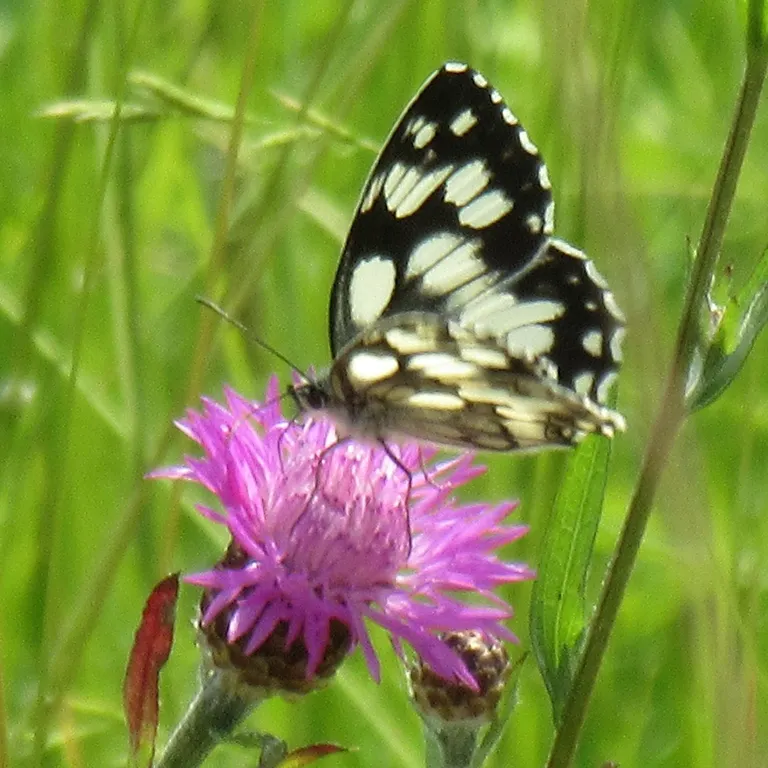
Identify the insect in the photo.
Melanargia galathea
